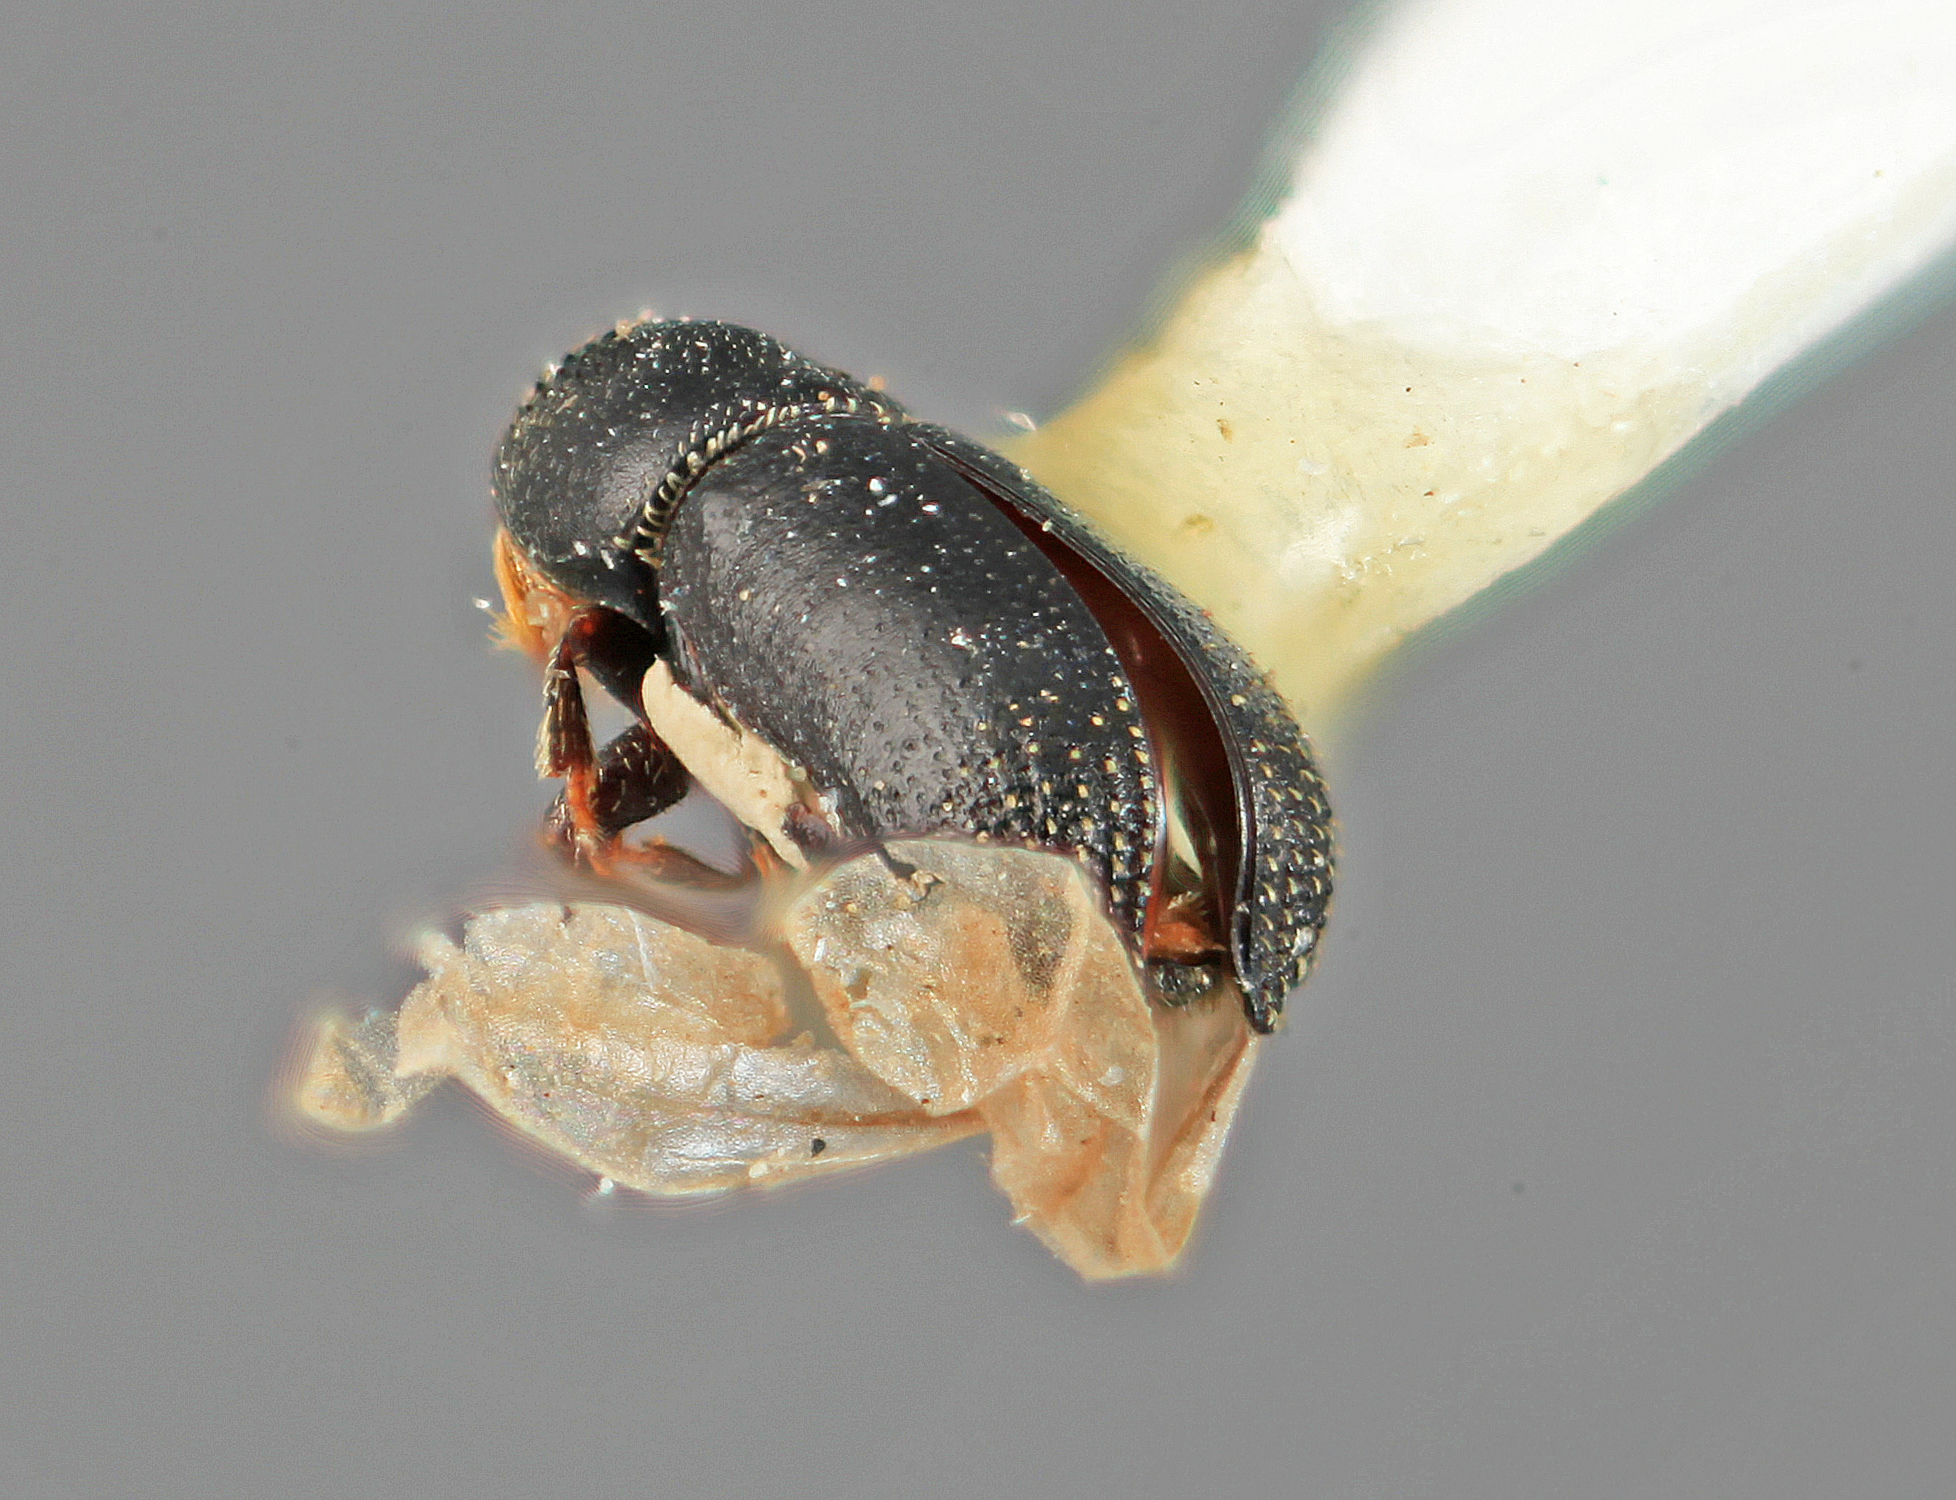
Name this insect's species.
Micracisella nigra
